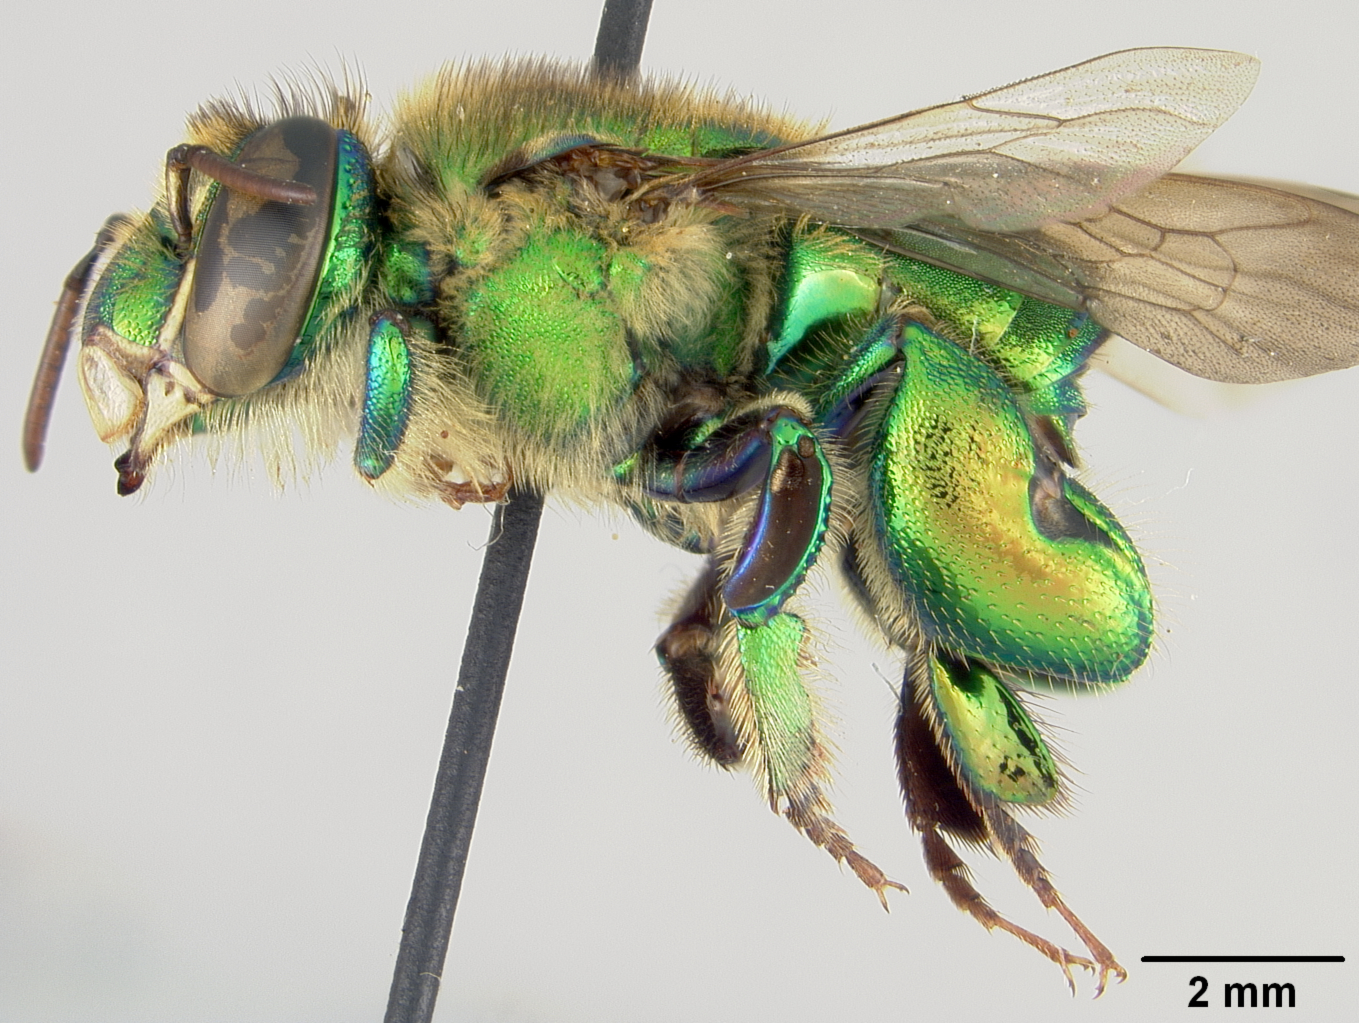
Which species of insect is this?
Euglossa gibbosa
